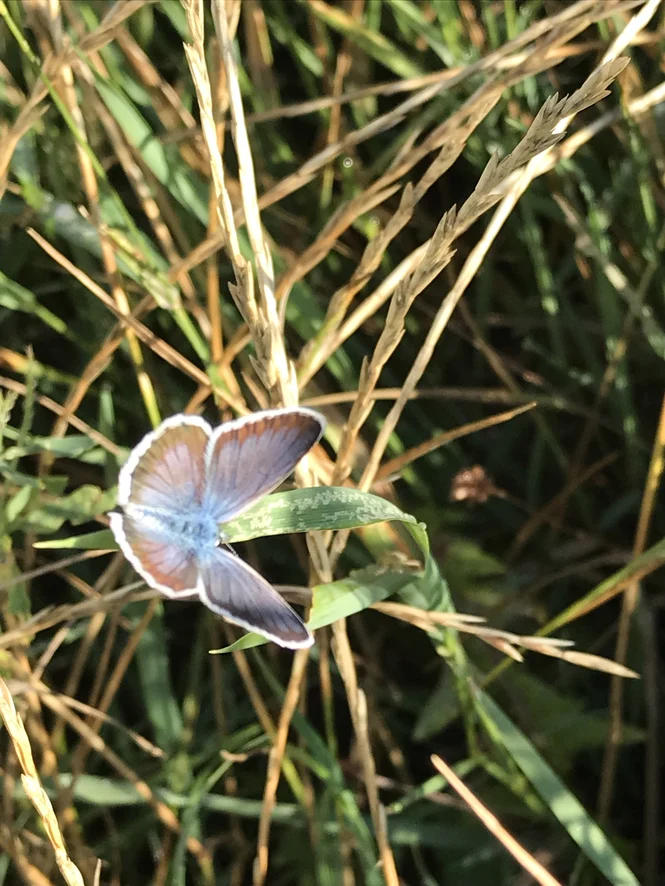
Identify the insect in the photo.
Plebejus argus
